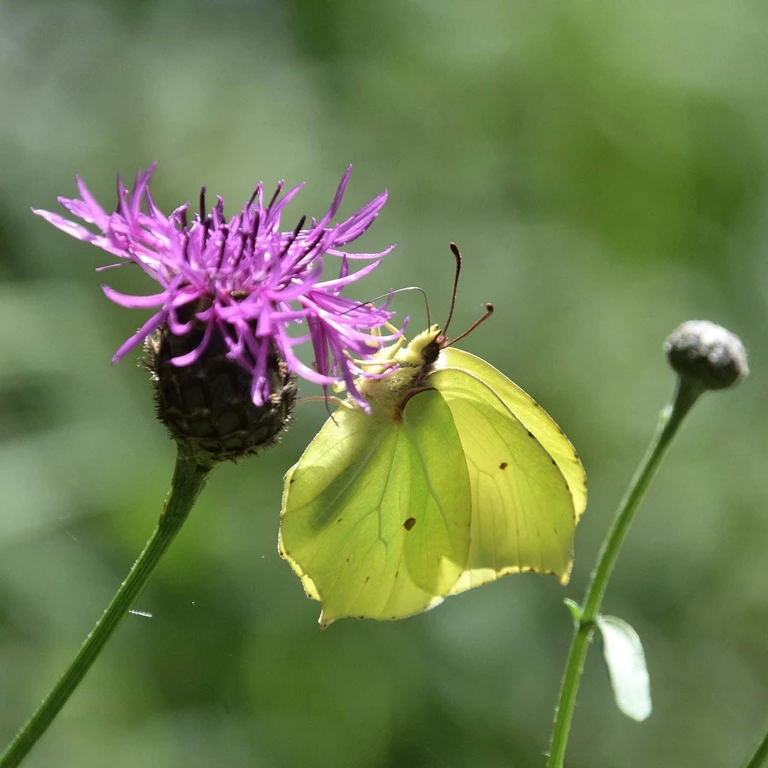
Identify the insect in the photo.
Gonepteryx rhamni
